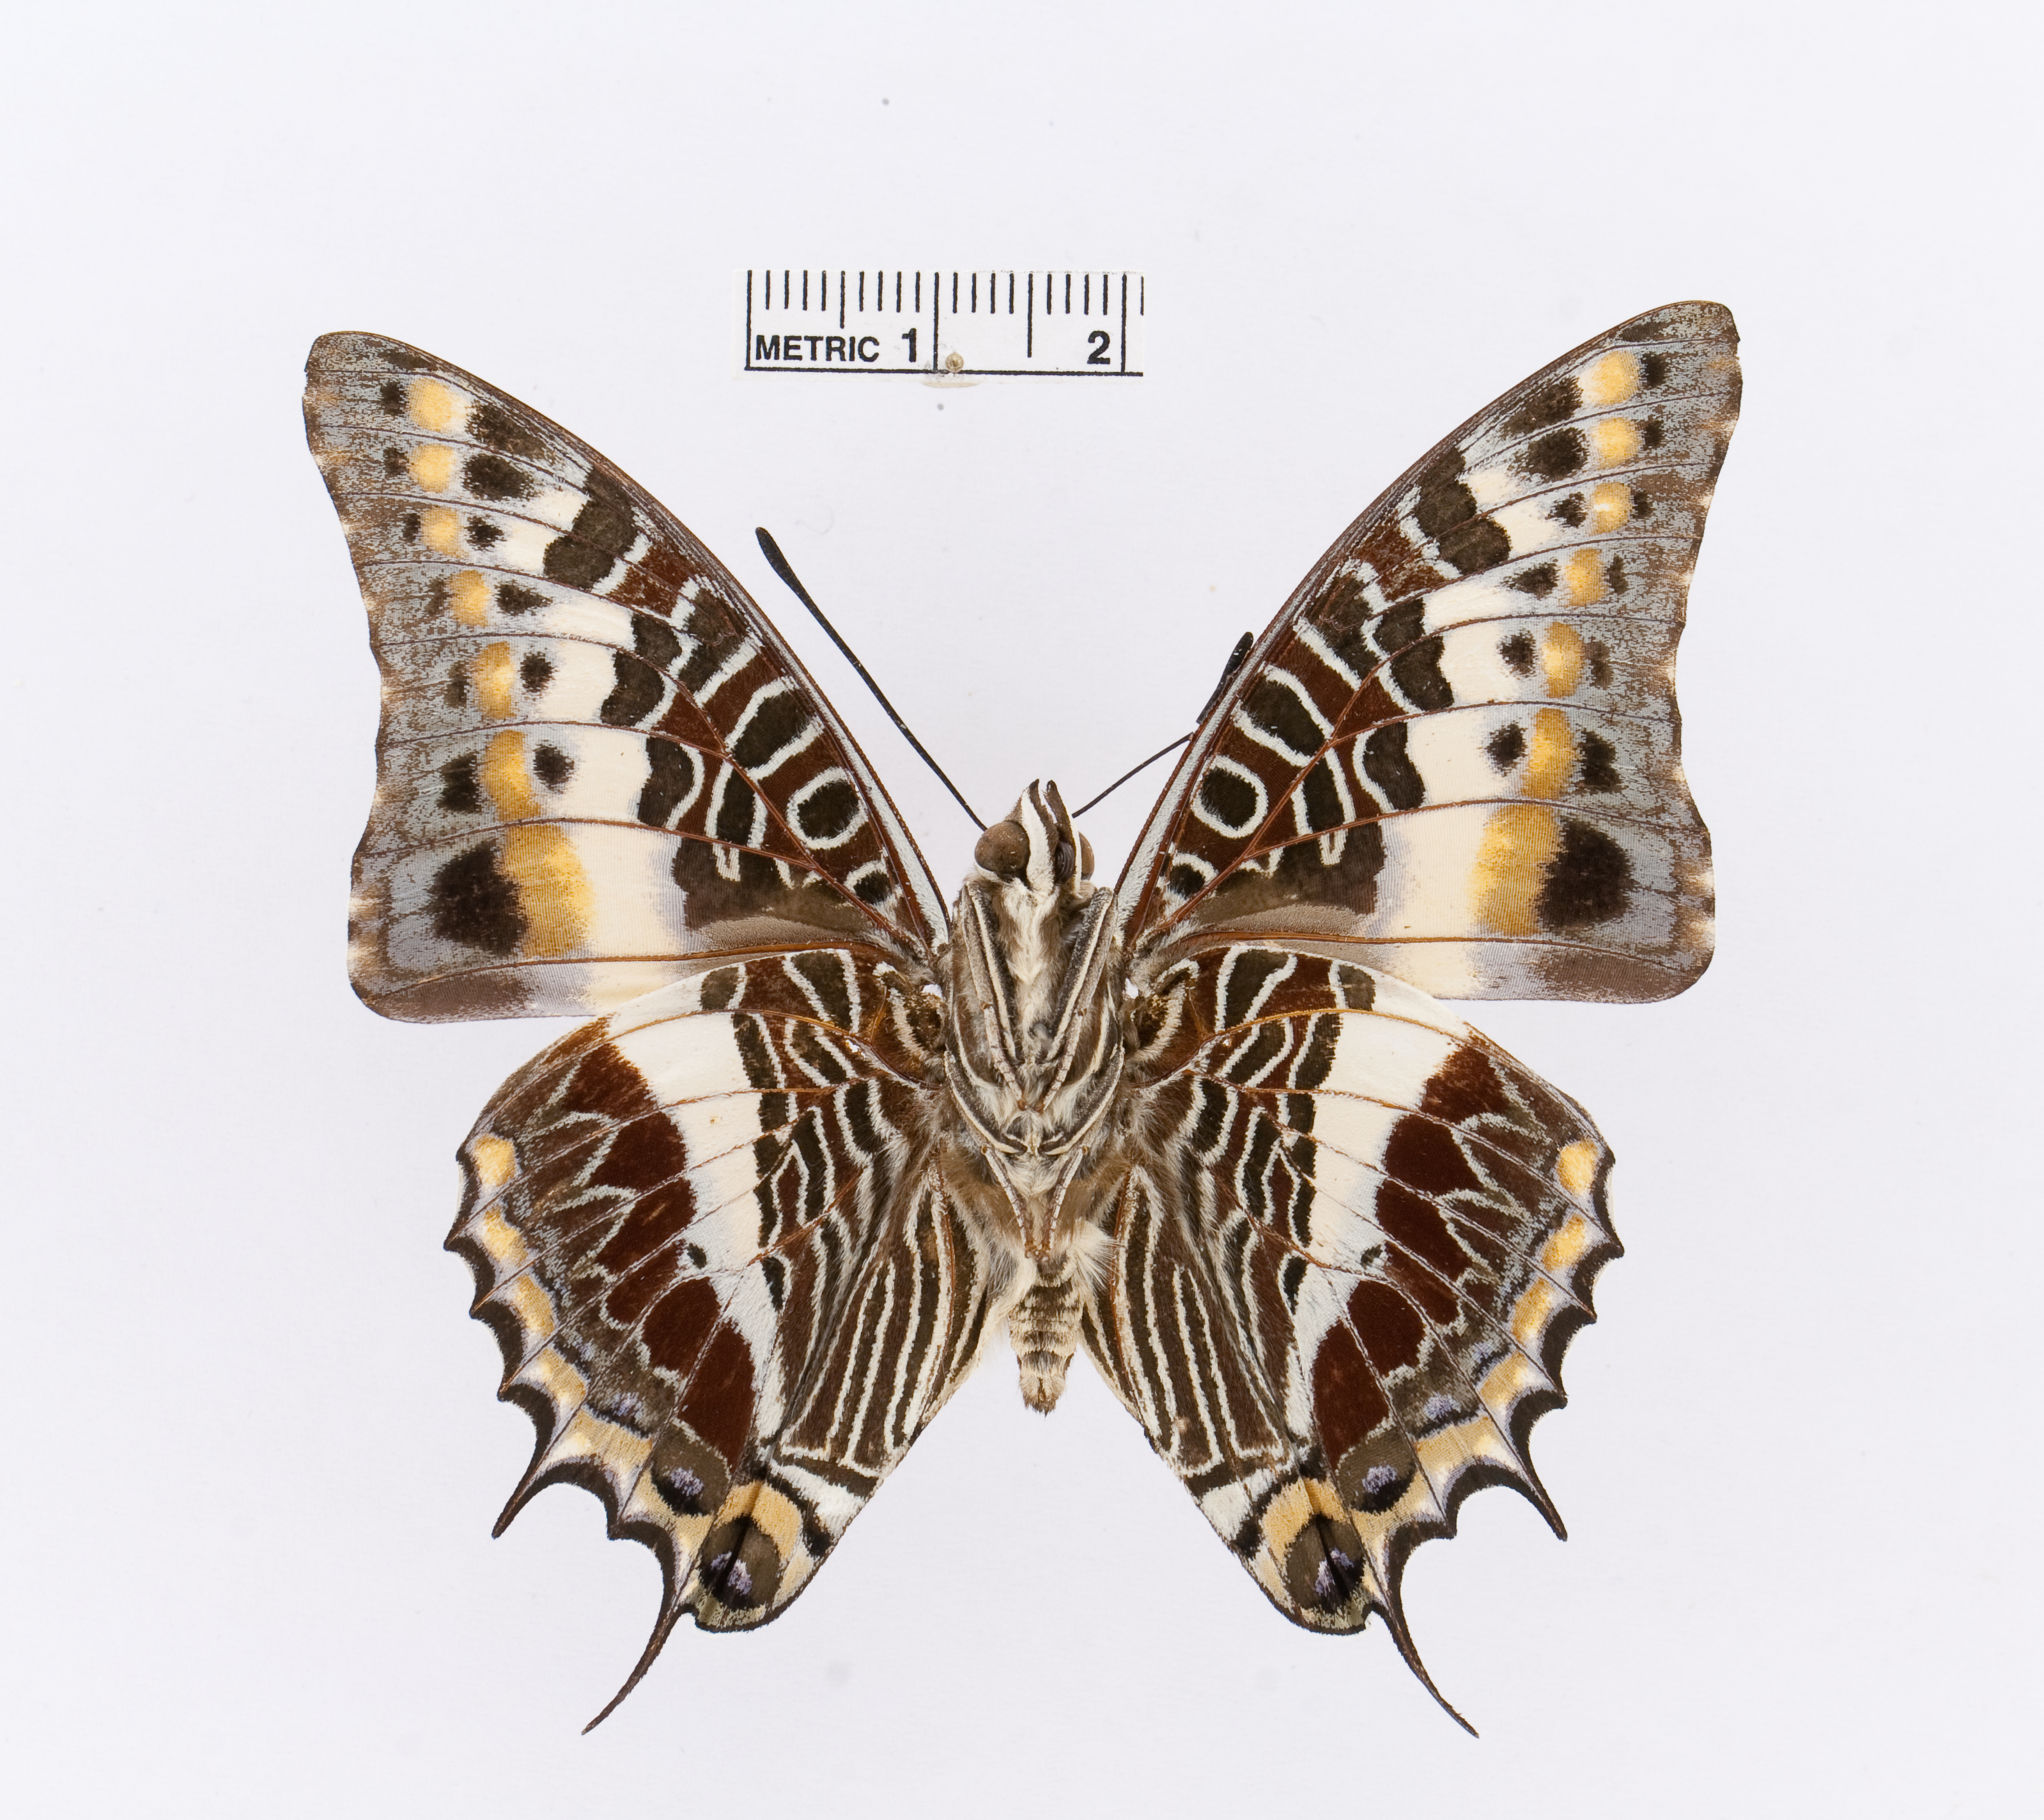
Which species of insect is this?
Charaxes castor
